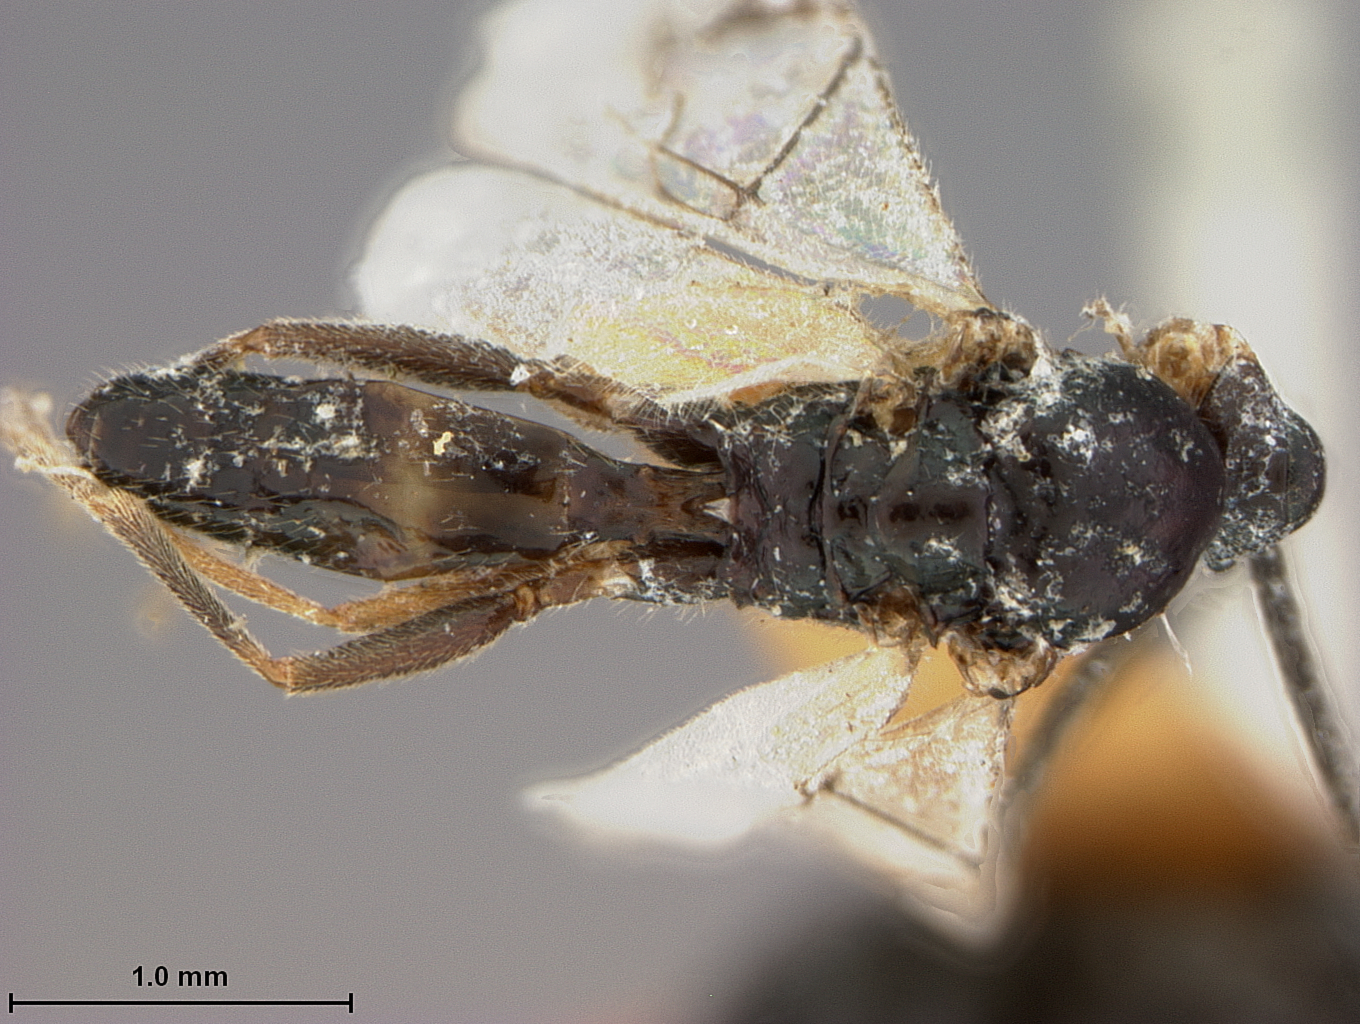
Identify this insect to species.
Aphidius lachnivoris
